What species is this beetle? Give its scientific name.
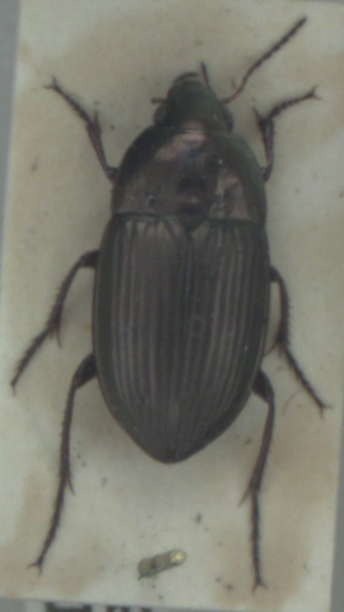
Amara eurynota
